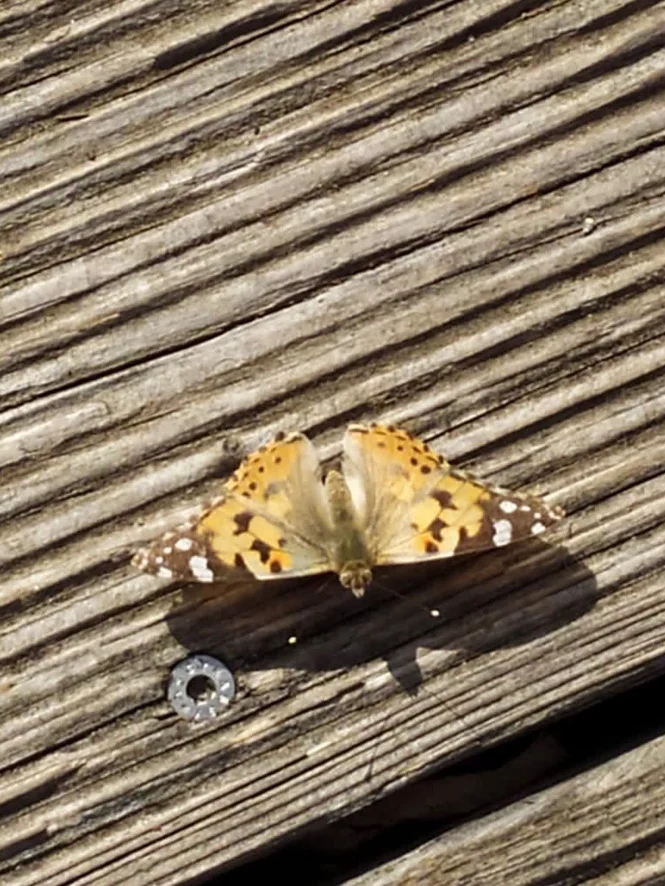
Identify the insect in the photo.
Vanessa cardui
